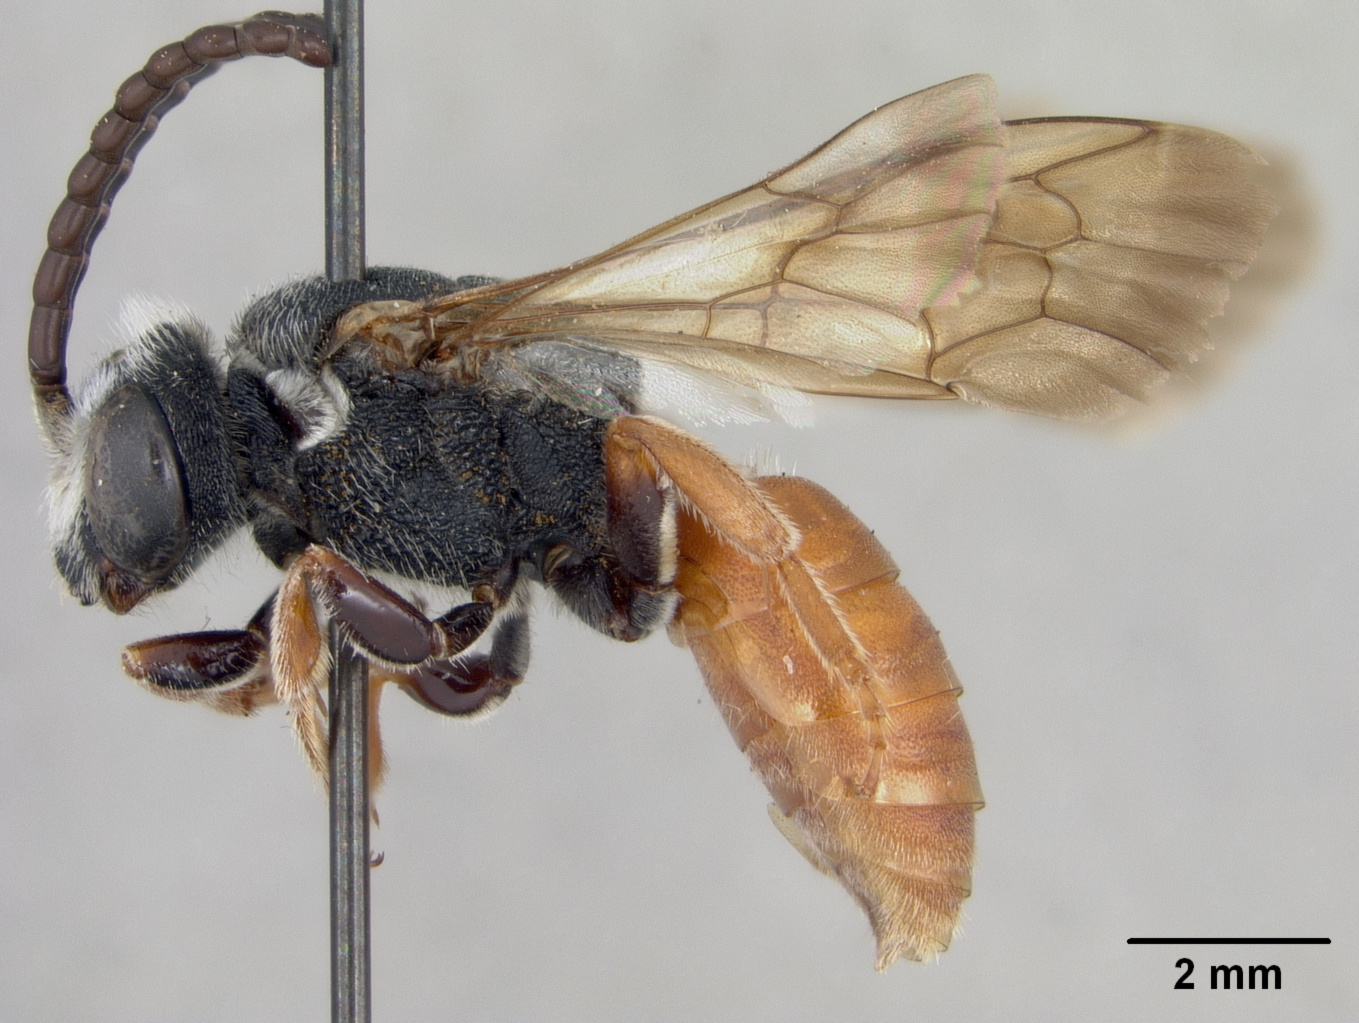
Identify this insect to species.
Sphecodes rufipennis
